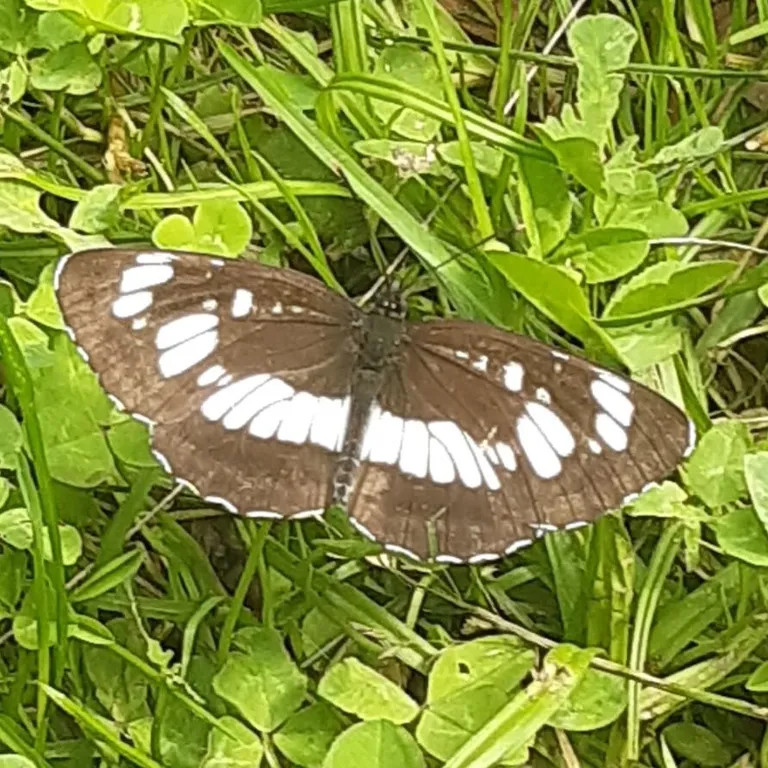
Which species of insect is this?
Neptis rivularis
